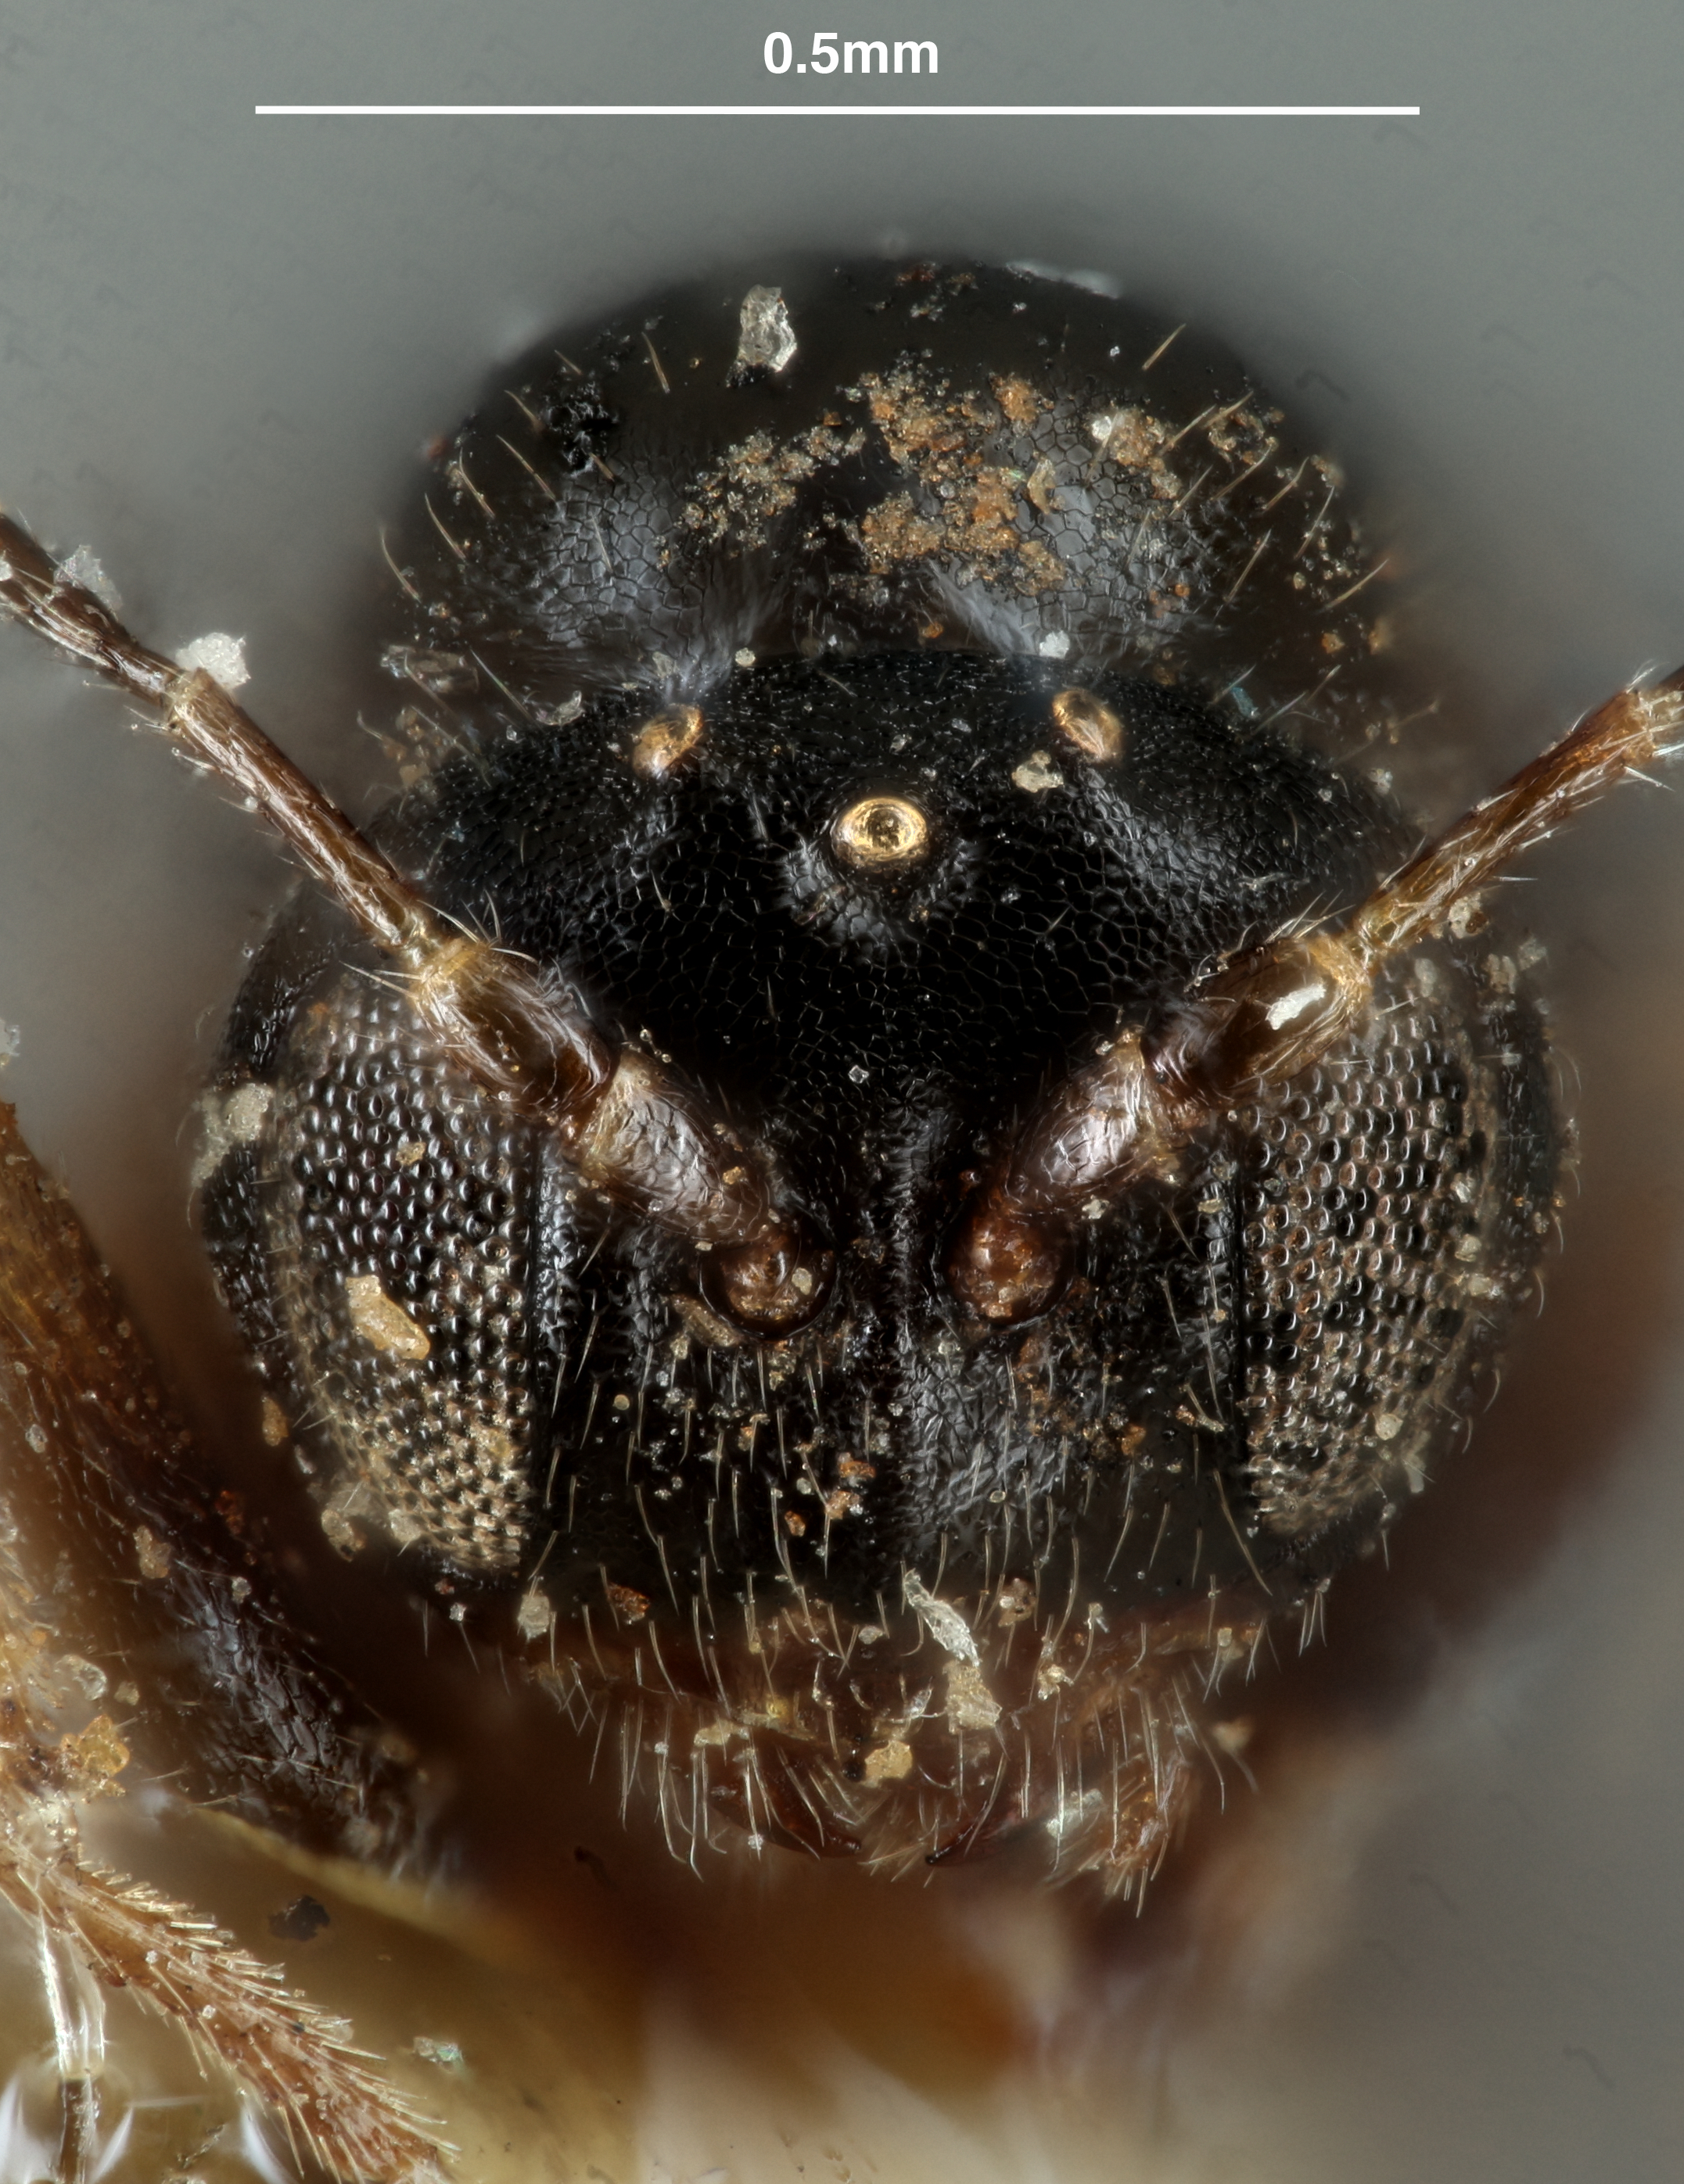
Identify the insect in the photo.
Neuroterus pacificus
